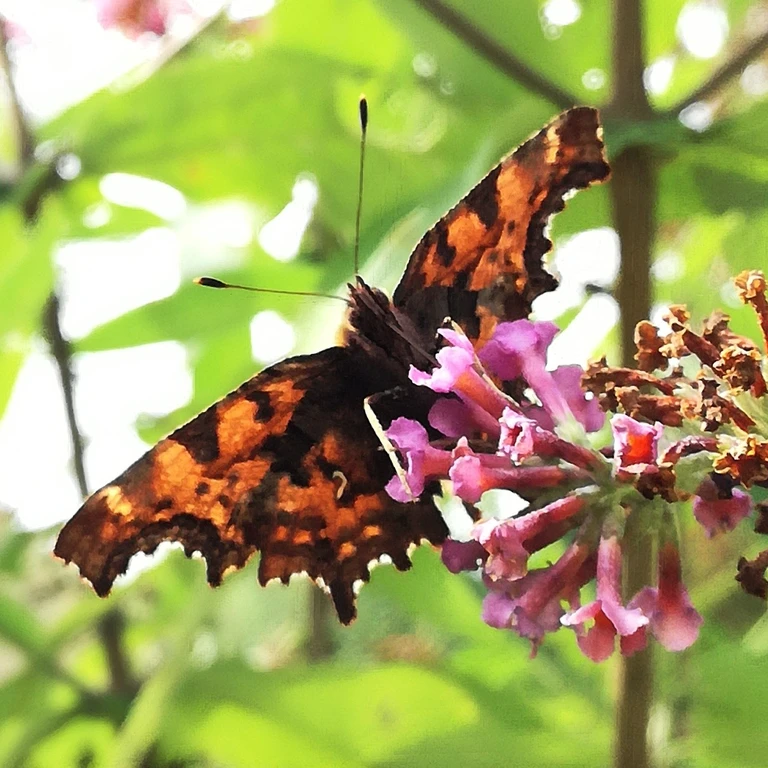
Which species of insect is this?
Polygonia c-album
